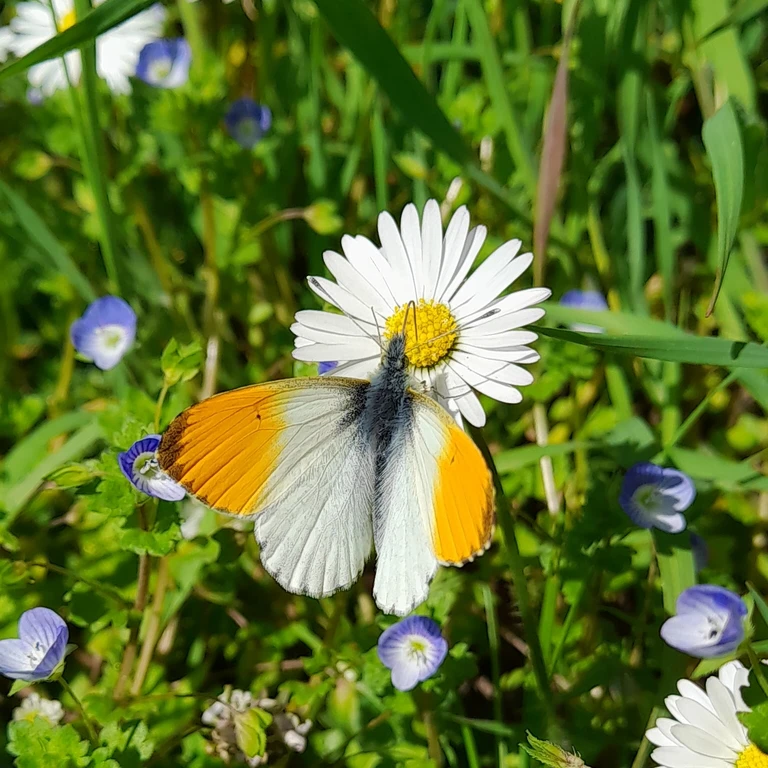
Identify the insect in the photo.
Anthocharis cardamines
